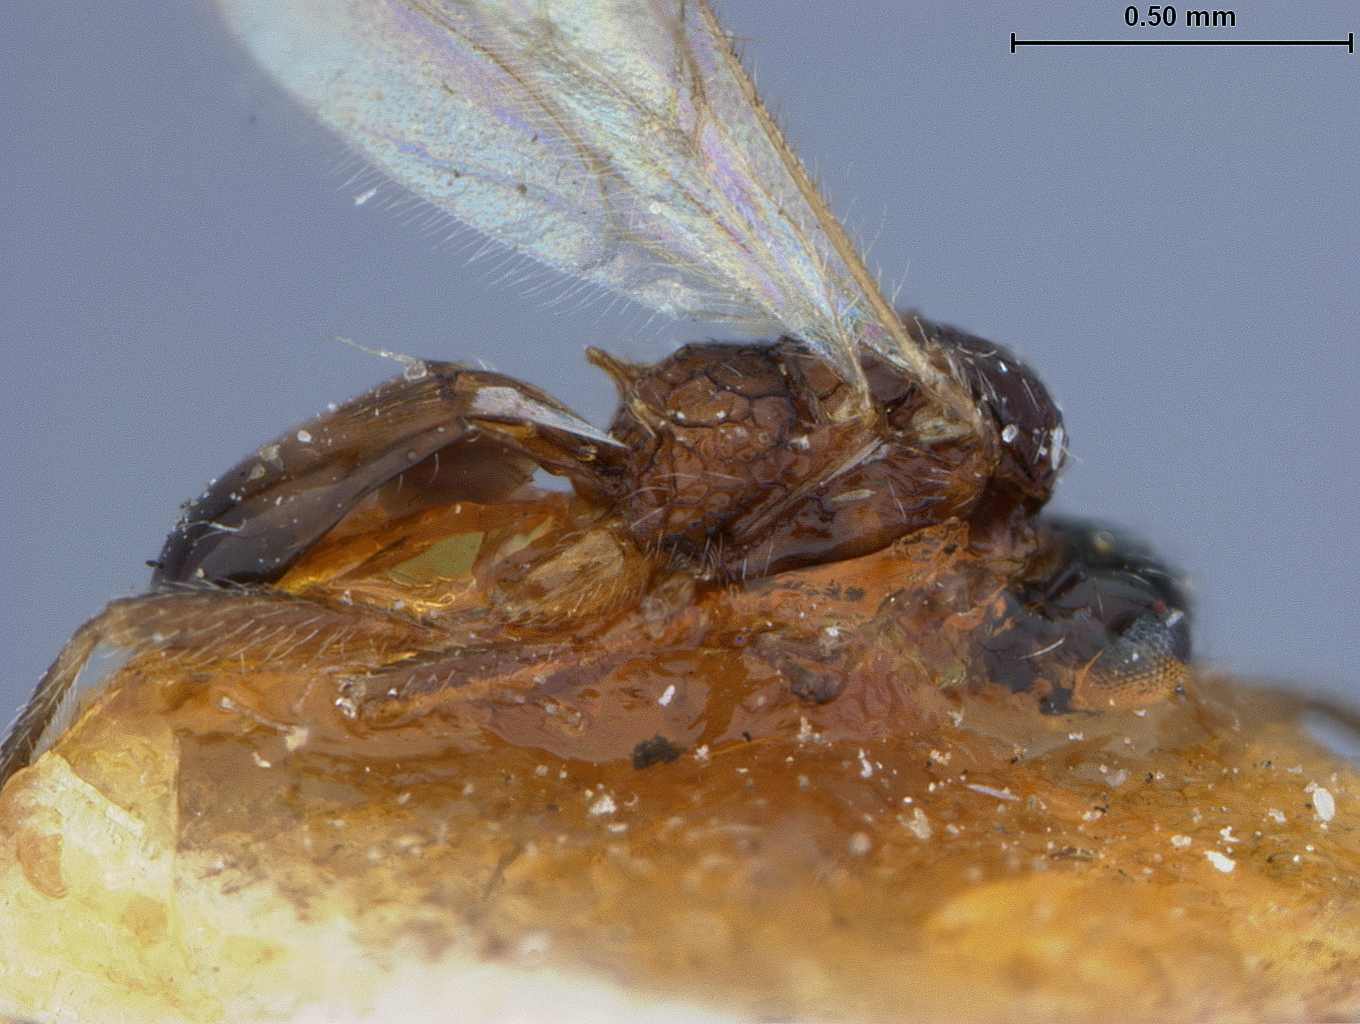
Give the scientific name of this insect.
Araphis minuta
